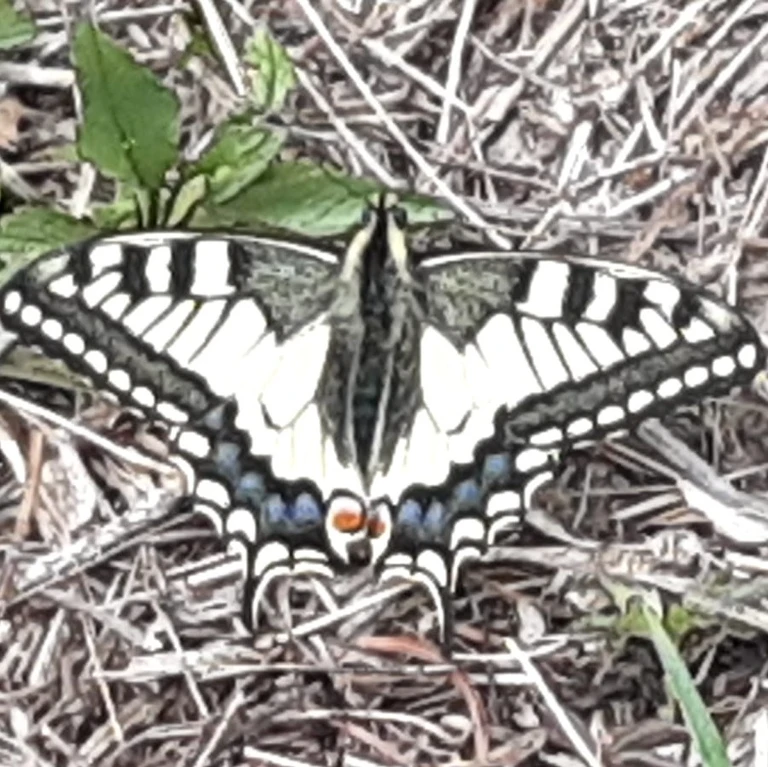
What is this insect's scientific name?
Papilio machaon
